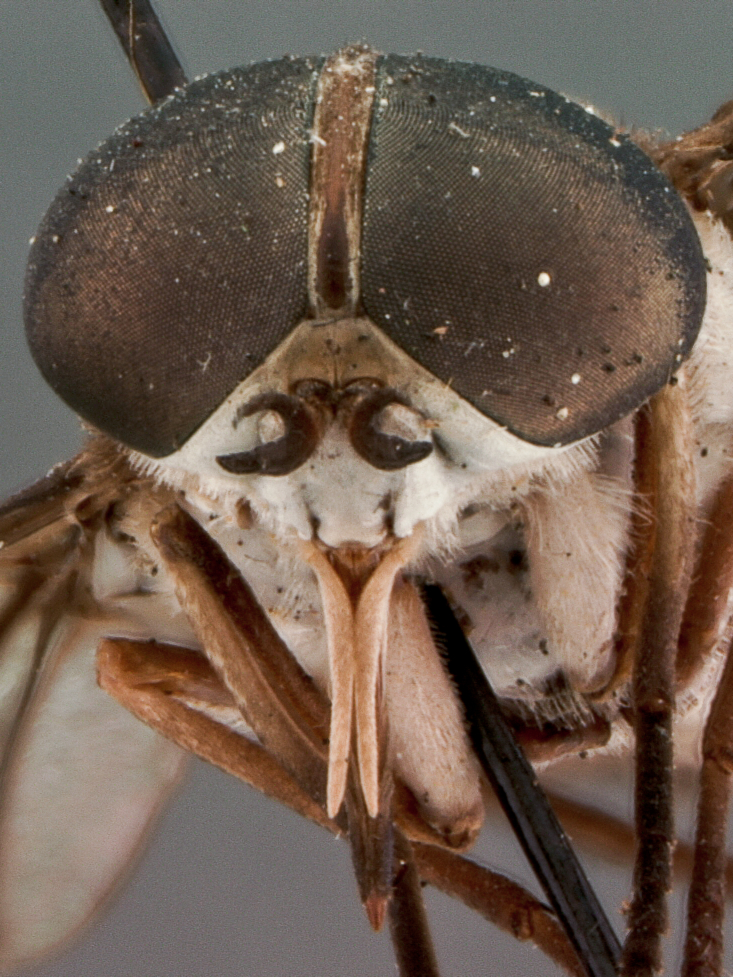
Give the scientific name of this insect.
Catachlorops umbratus (also Tabanus umbratus)
